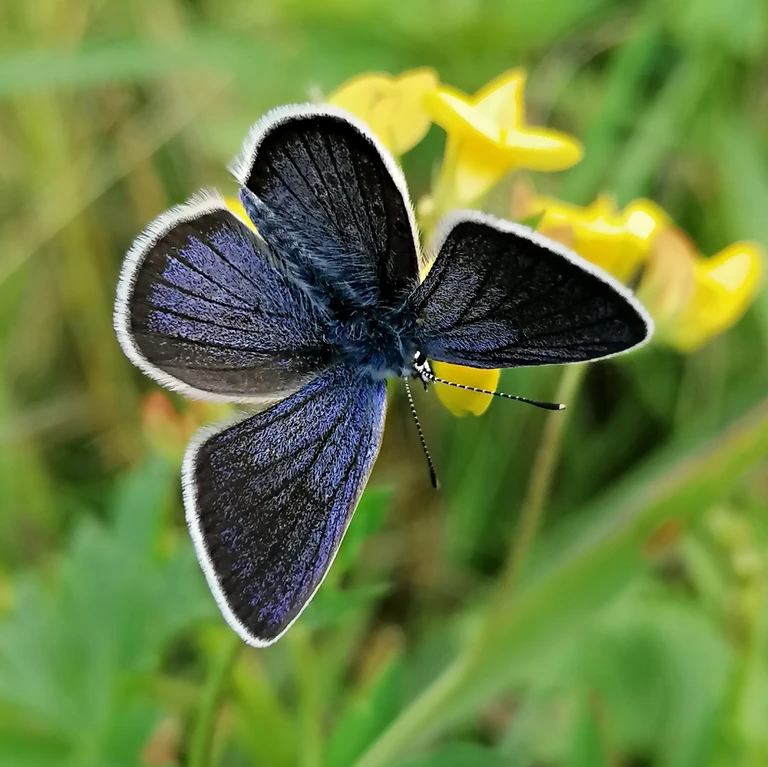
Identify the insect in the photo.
Cyaniris semiargus
